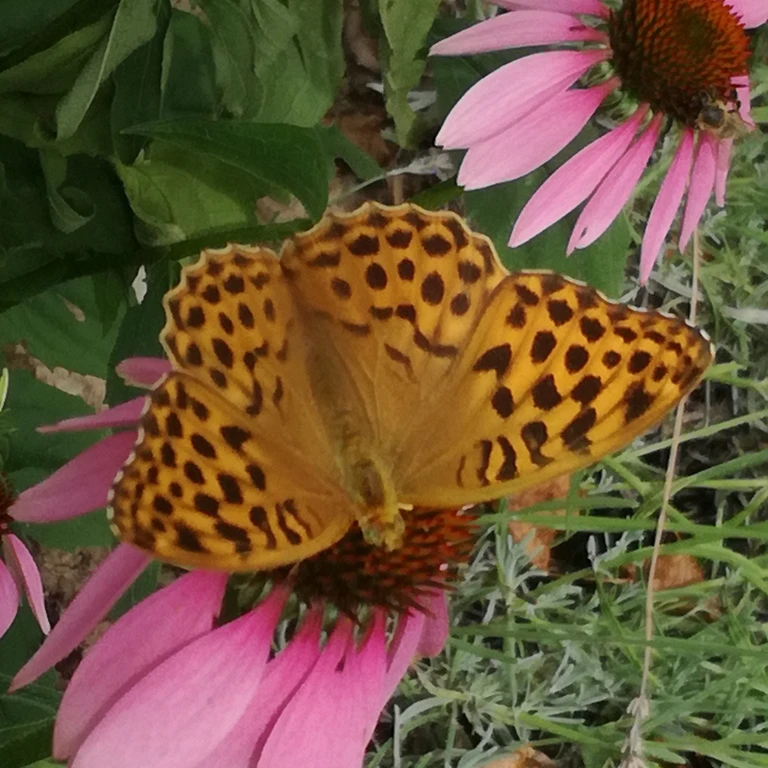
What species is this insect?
Argynnis paphia
